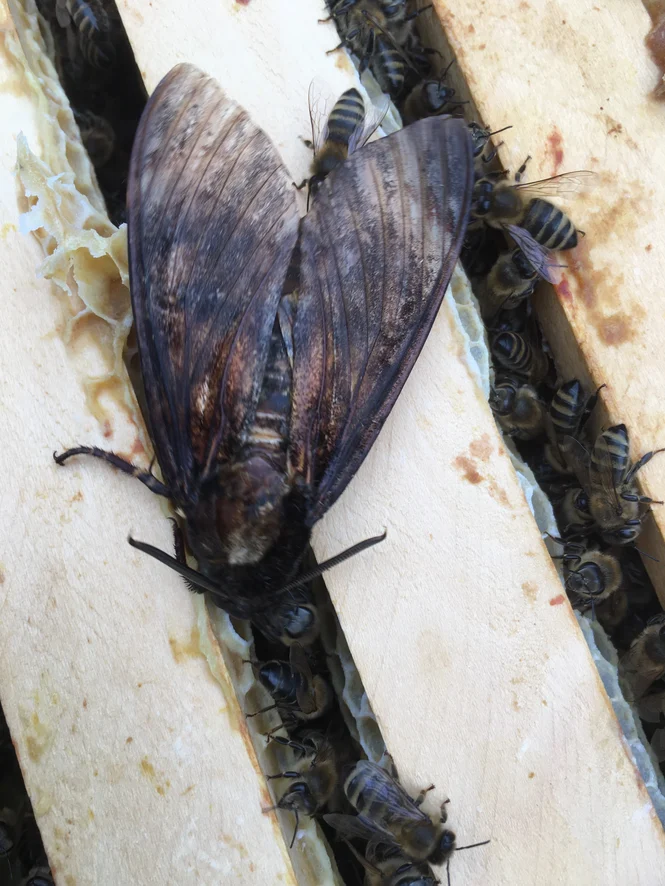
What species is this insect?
Acherontia atropos
